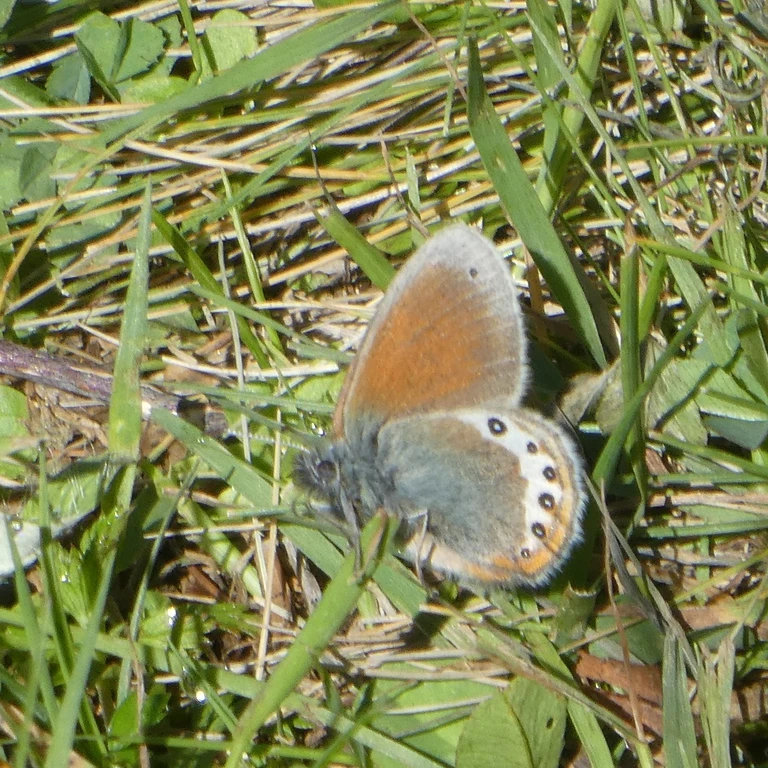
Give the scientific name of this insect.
Coenonympha gardetta
